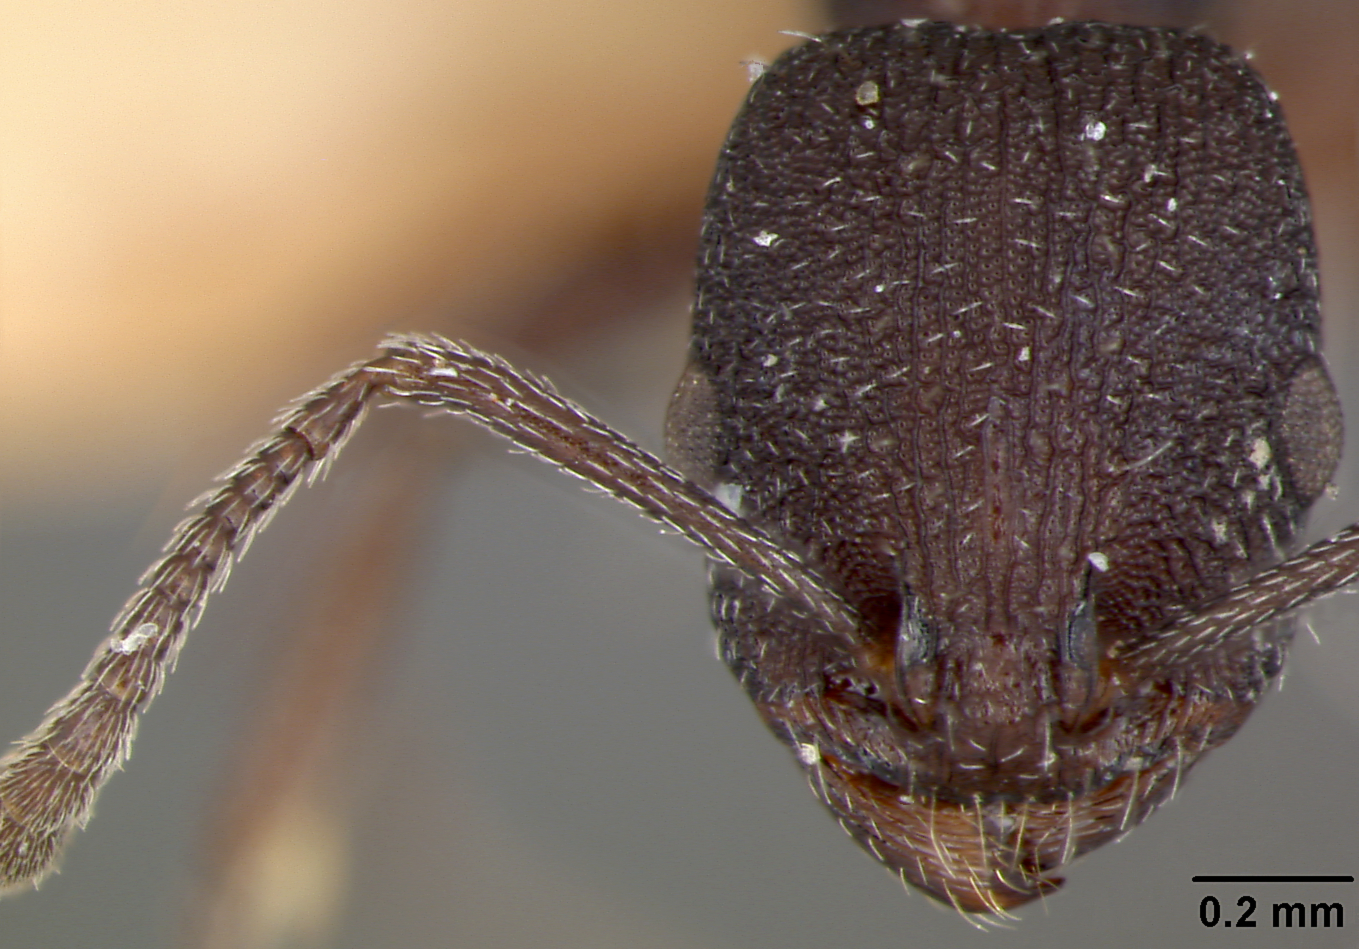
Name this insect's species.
Macromischa skwarrae
